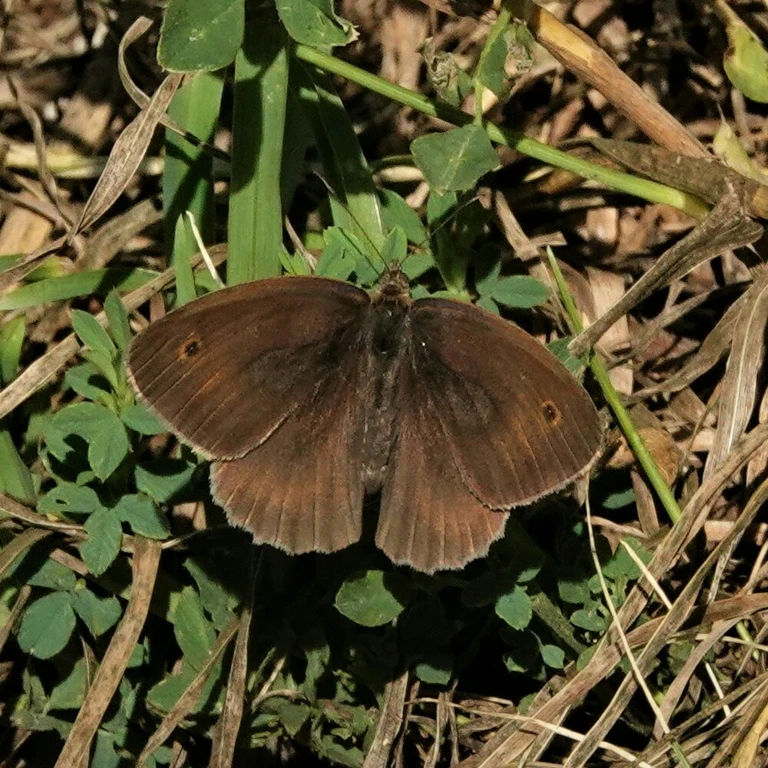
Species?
Maniola jurtina
